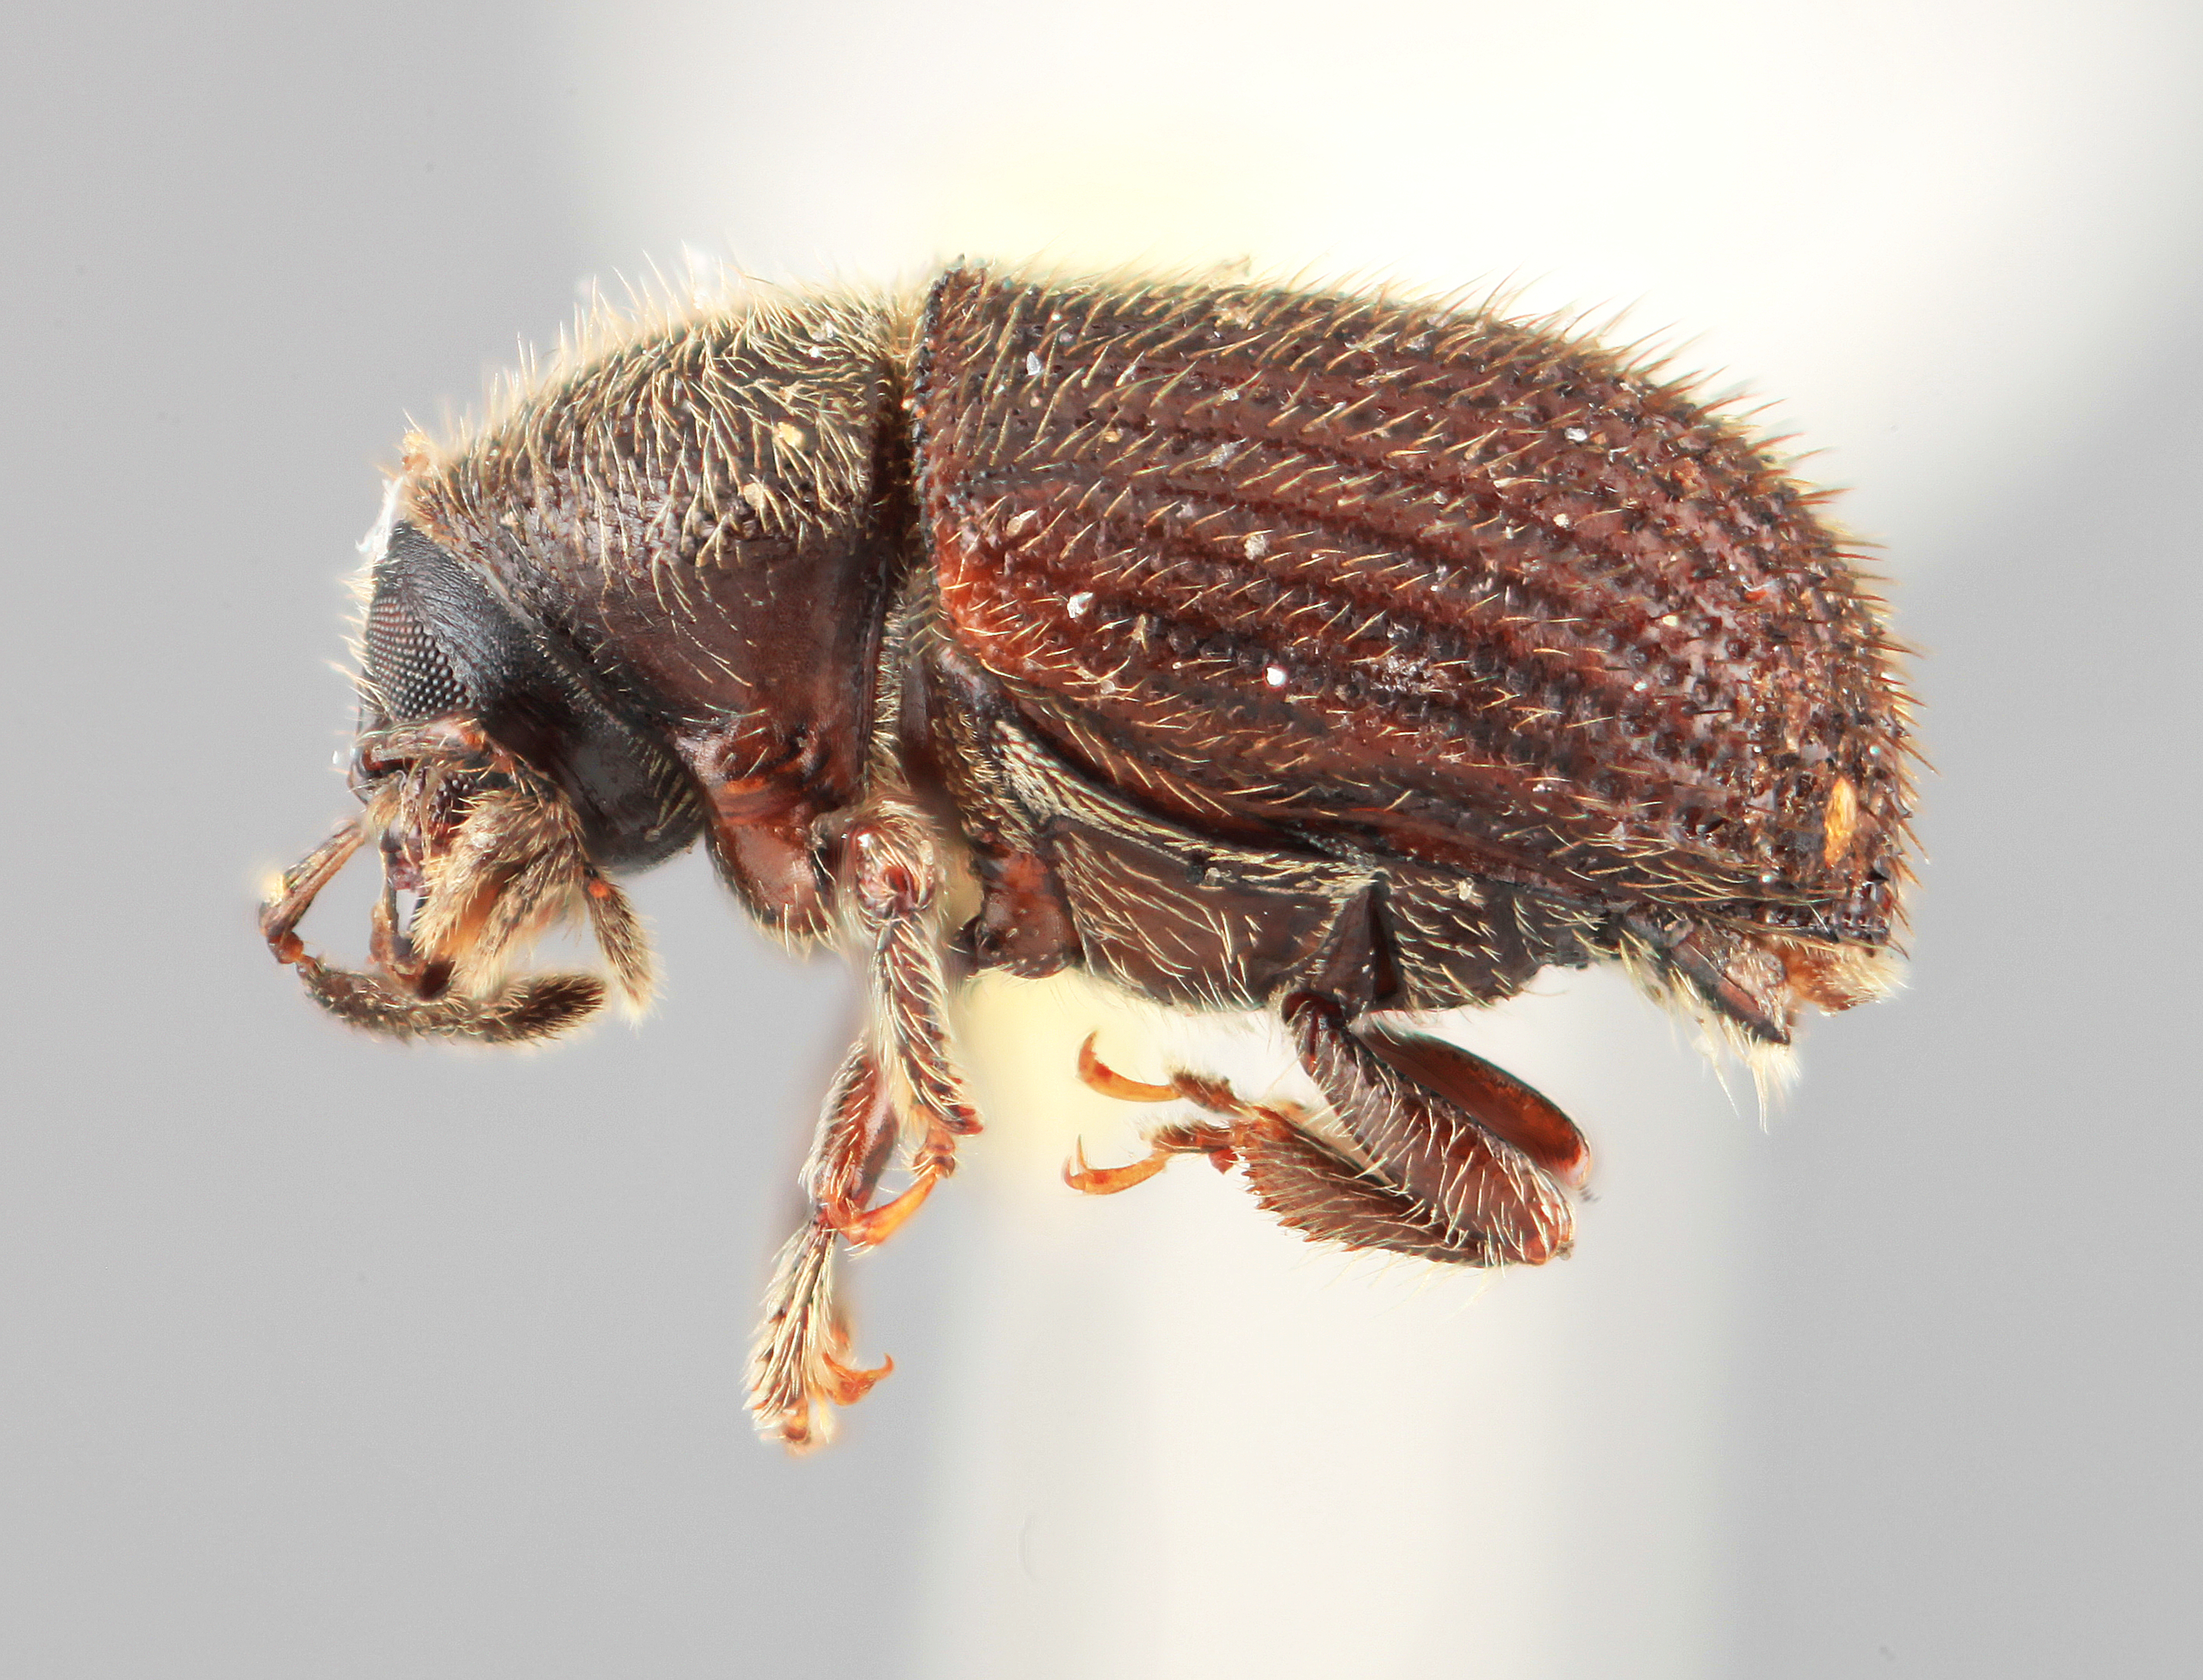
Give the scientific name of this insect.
Phloeotribus hirticulus
